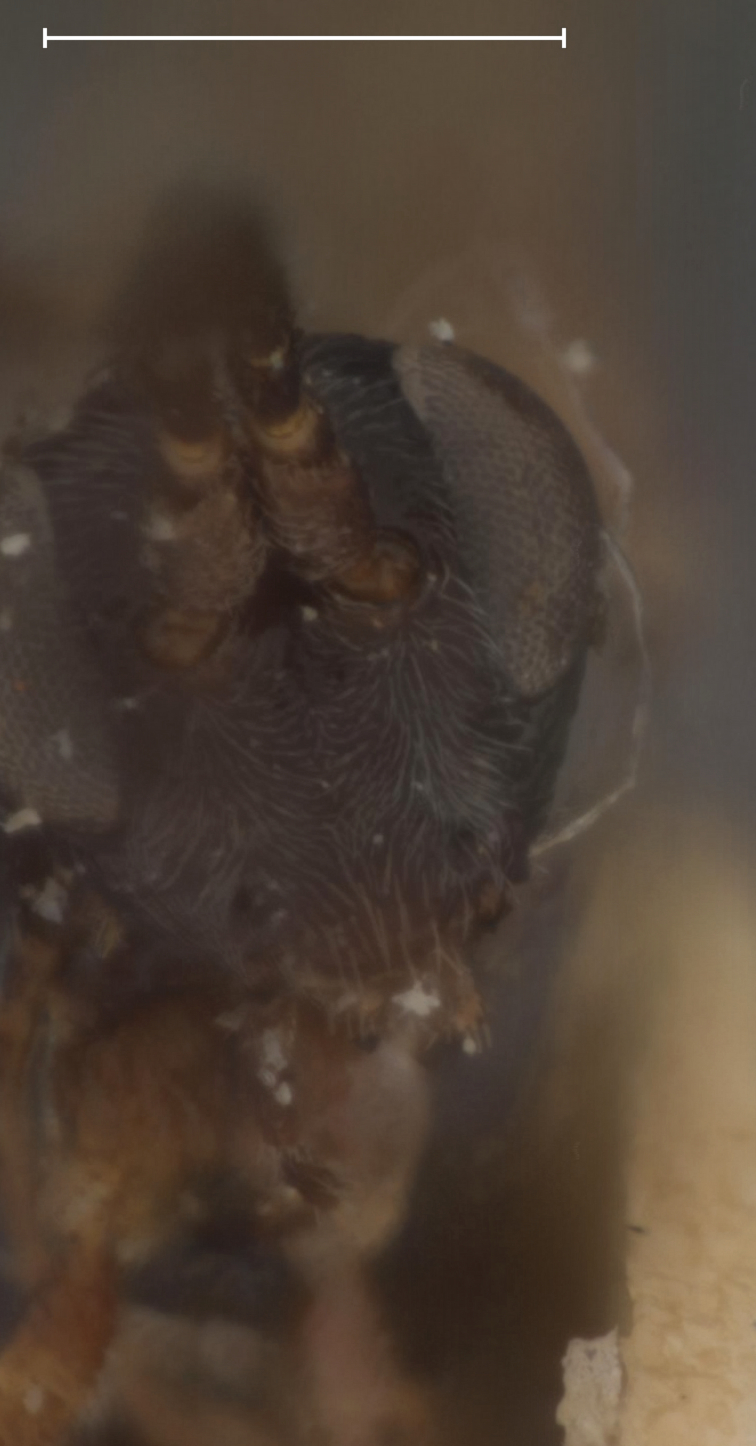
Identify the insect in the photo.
Stiboscopus alaskensis
